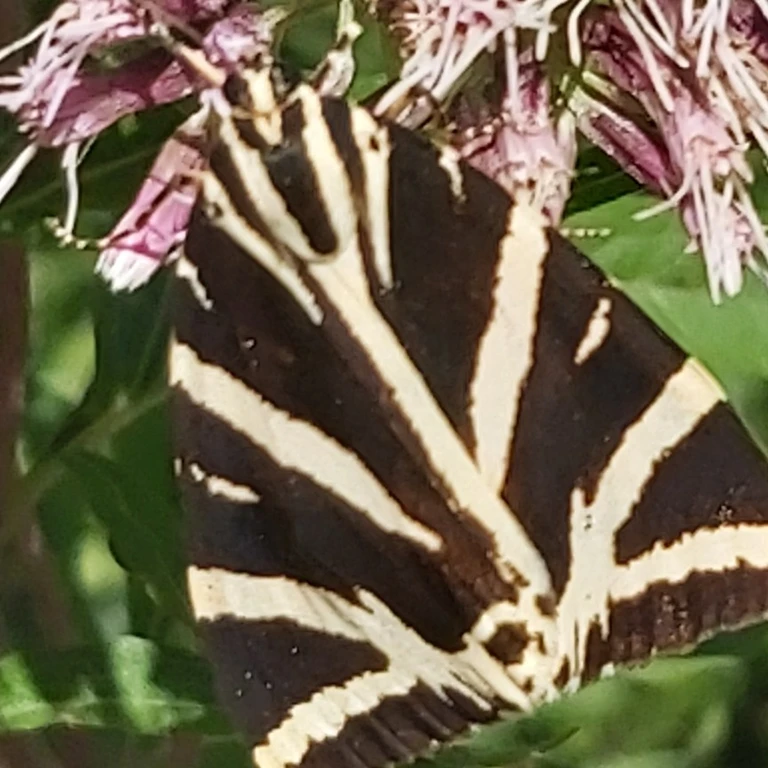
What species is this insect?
Euplagia quadripunctaria
